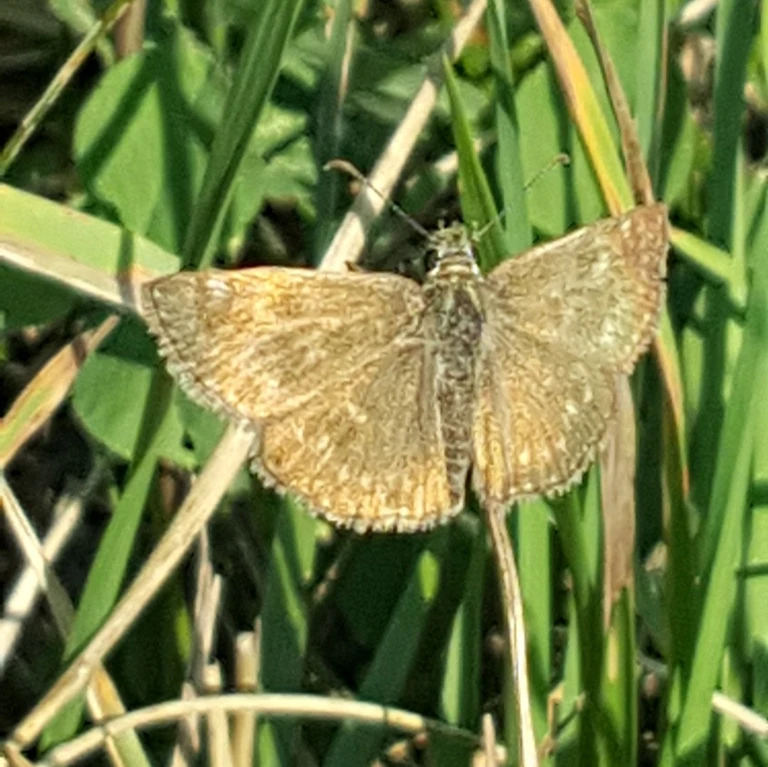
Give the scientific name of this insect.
Erynnis tages
